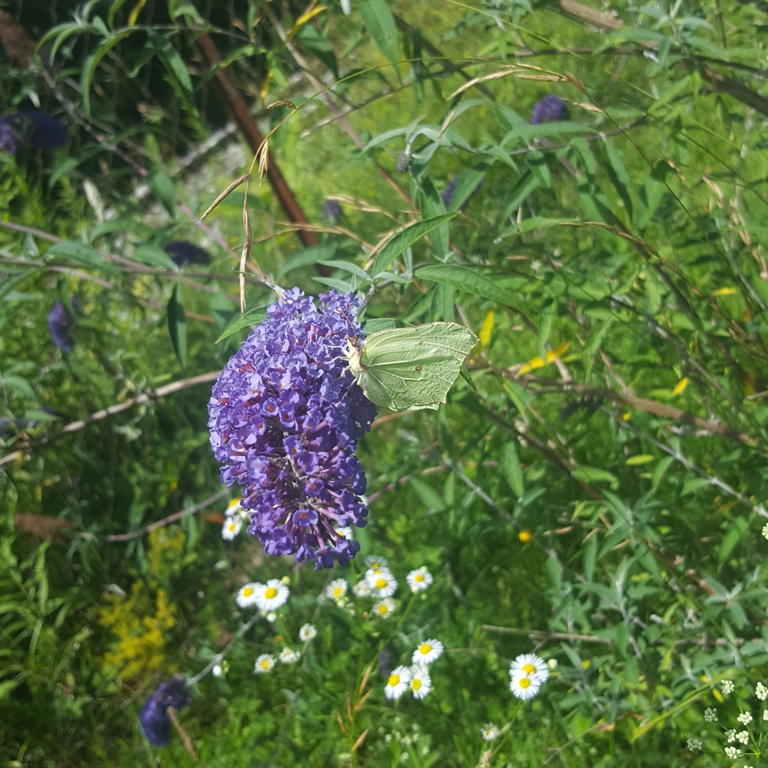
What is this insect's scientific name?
Gonepteryx rhamni
